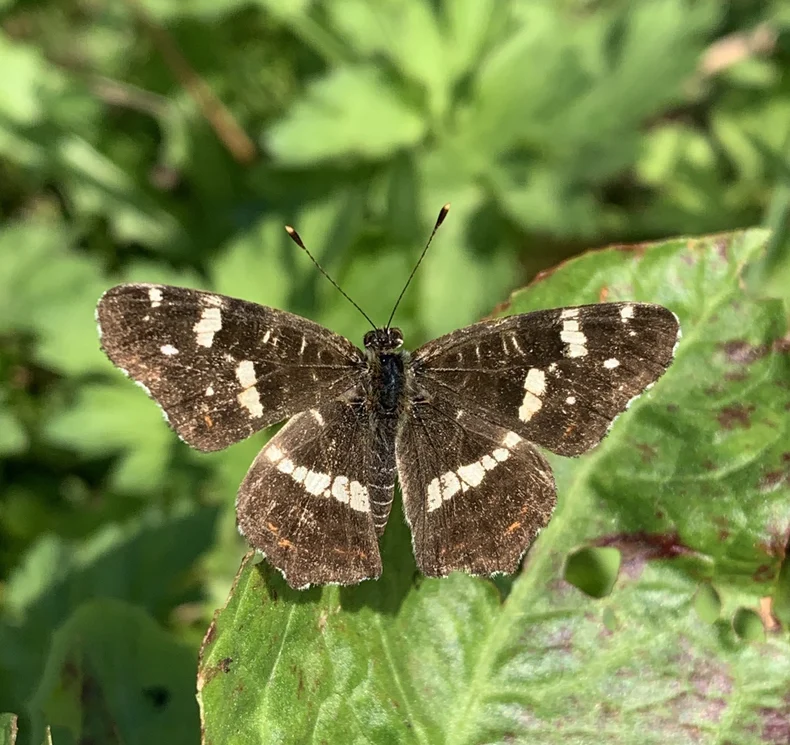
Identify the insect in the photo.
Araschnia levana
